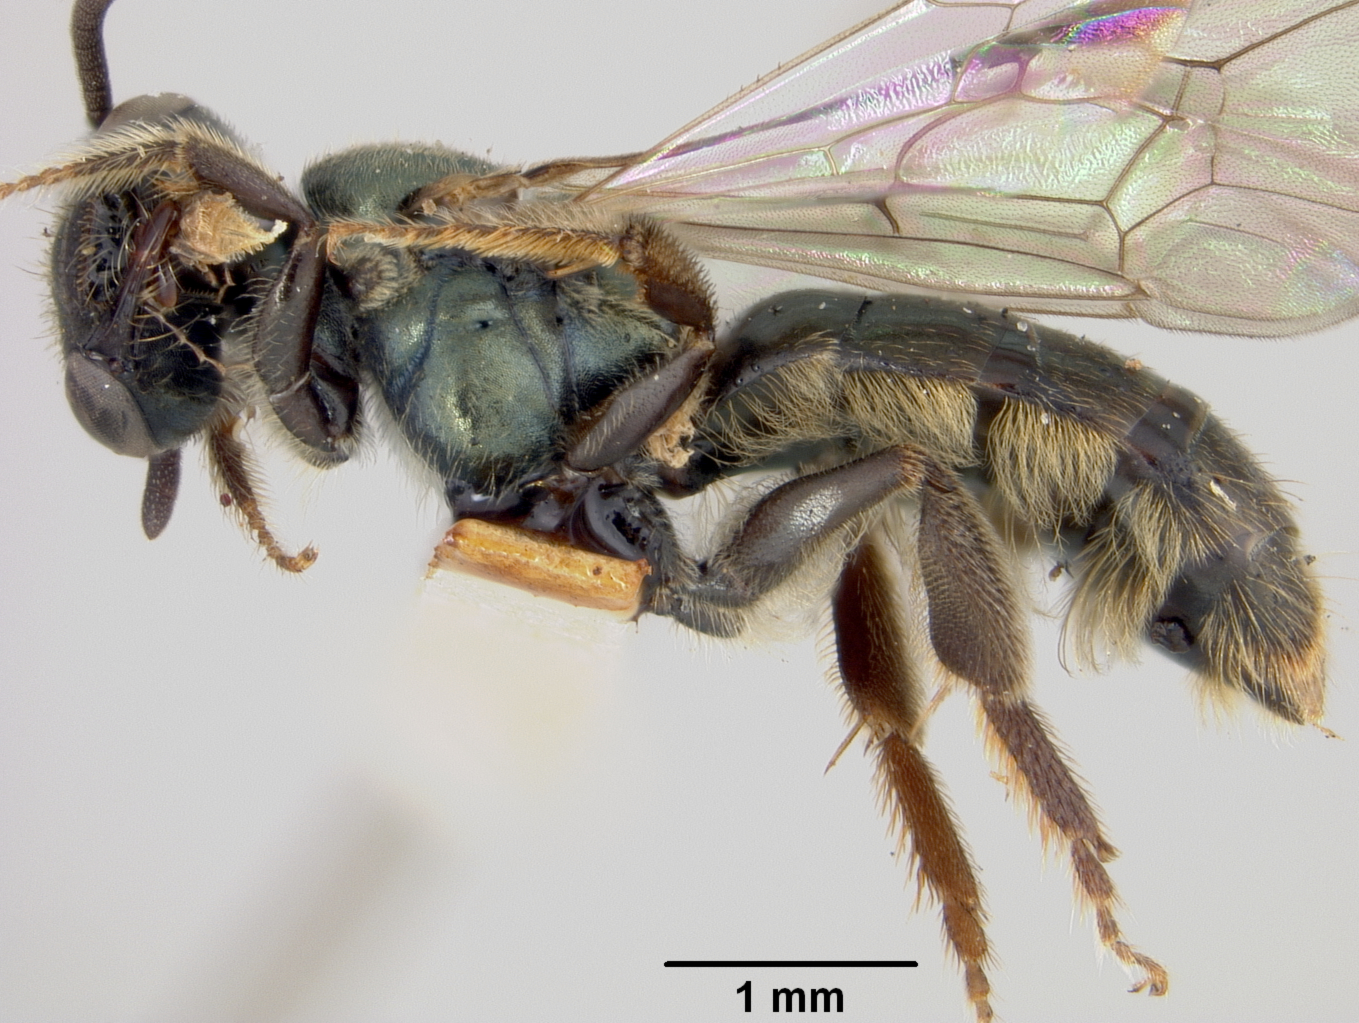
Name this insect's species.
Halictus pervarians
